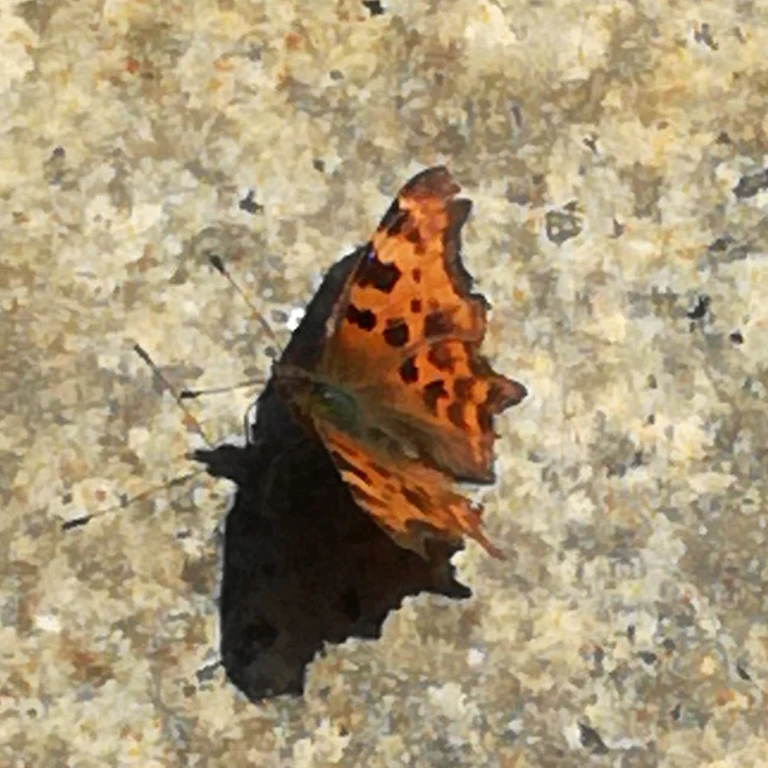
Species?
Polygonia c-album
